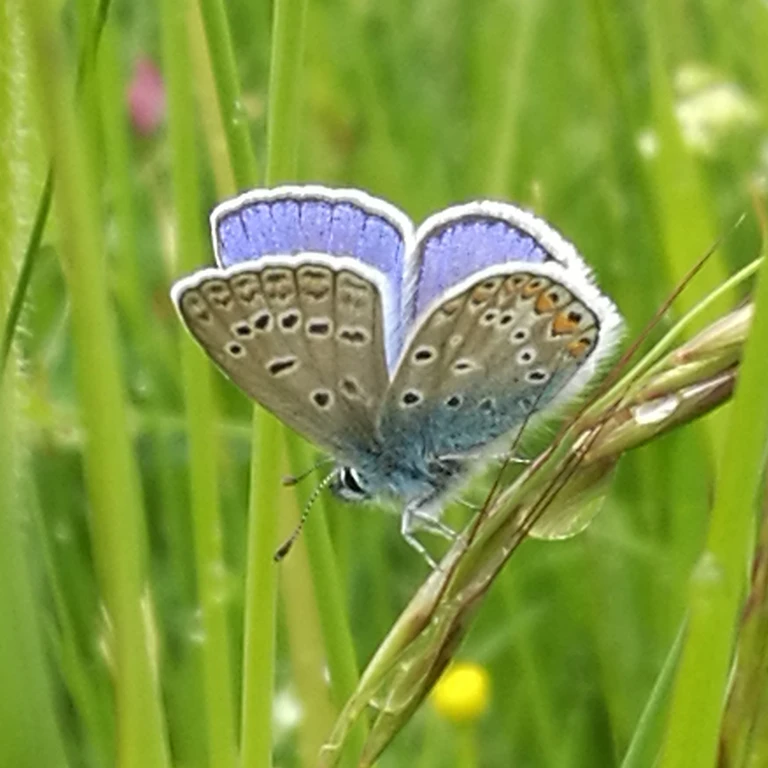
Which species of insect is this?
Polyommatus icarus
